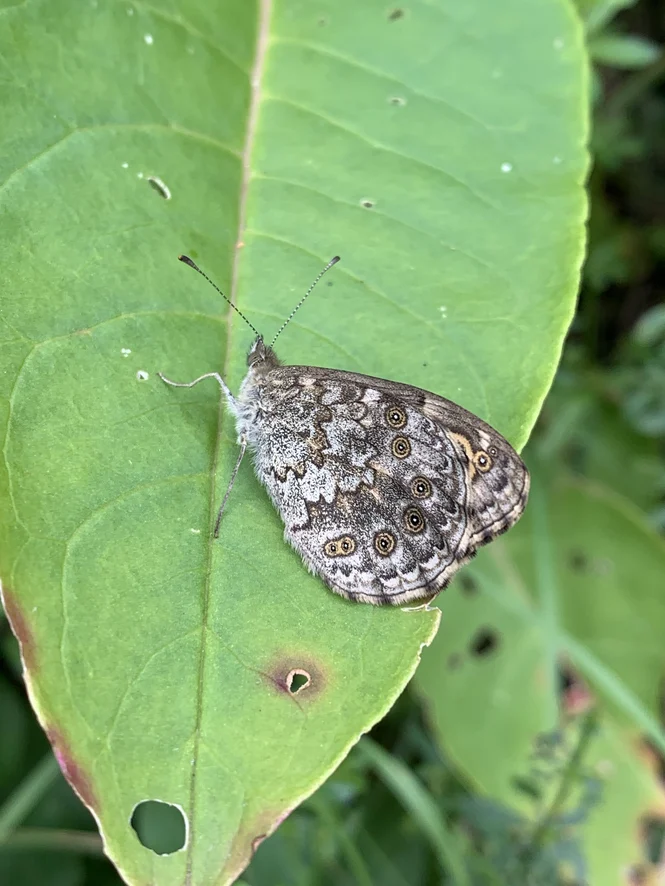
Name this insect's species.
Lasiommata megera (also Pararge megera)
